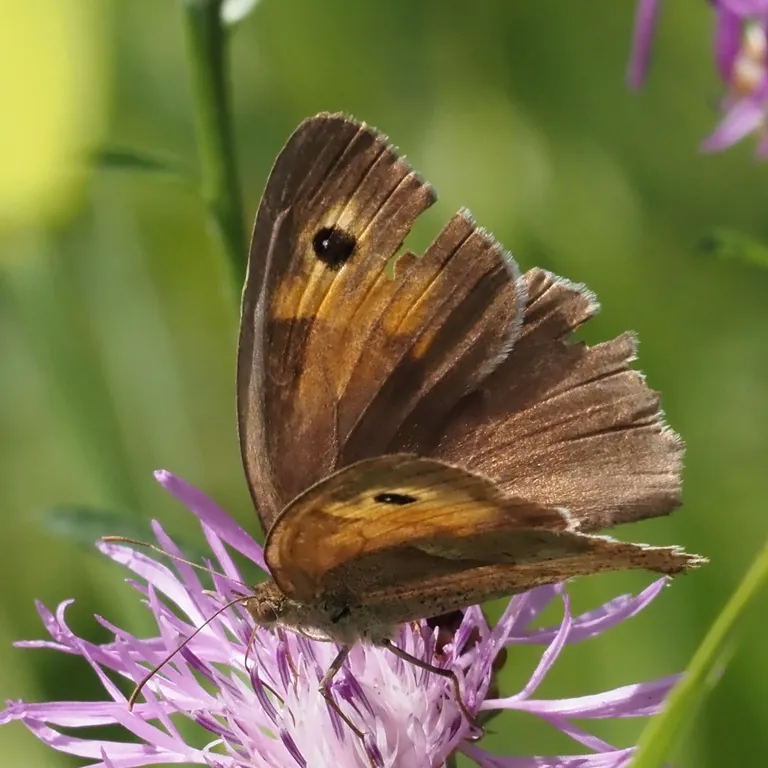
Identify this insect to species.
Maniola jurtina
